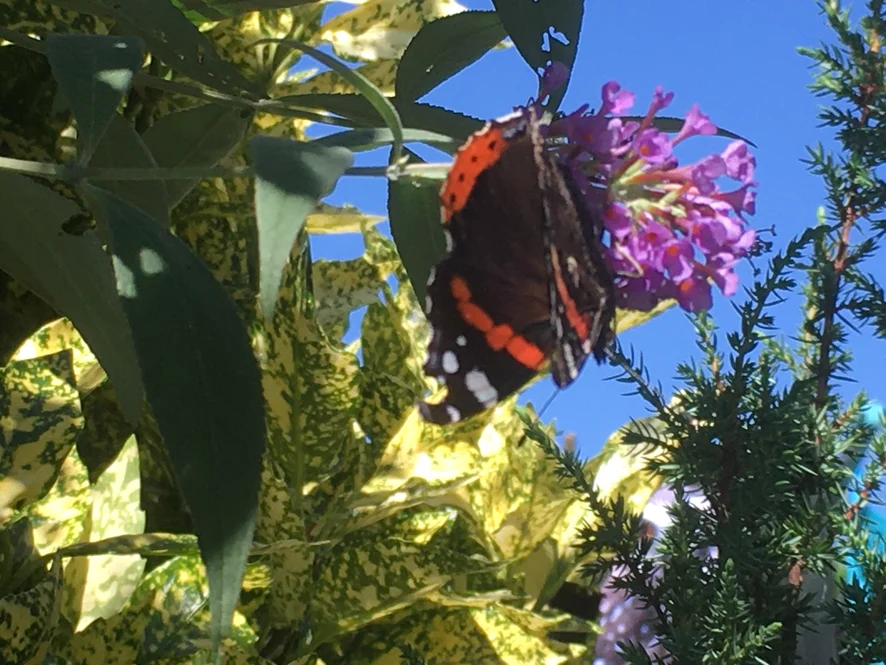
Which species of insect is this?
Vanessa atalanta
